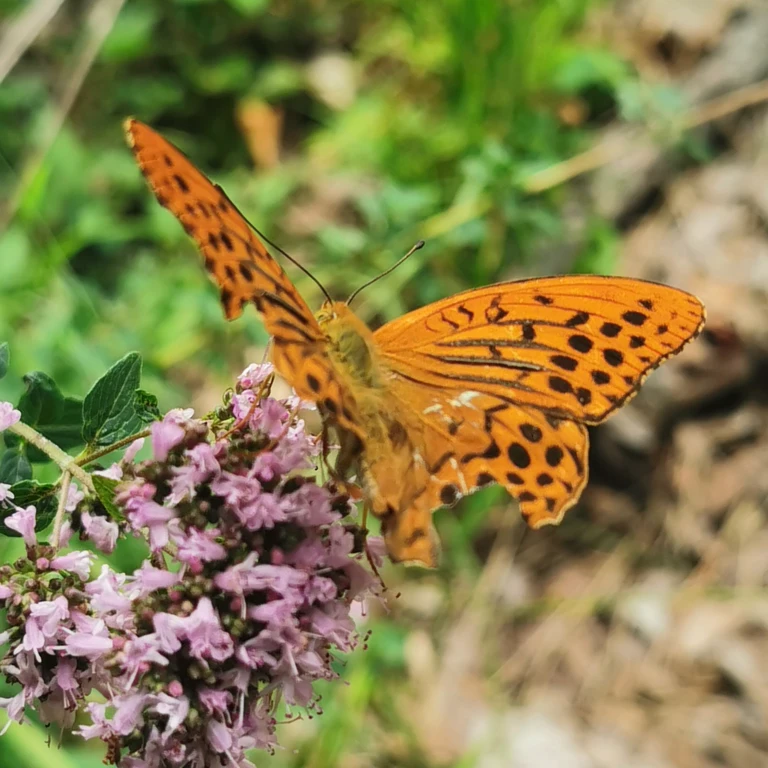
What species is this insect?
Argynnis paphia
